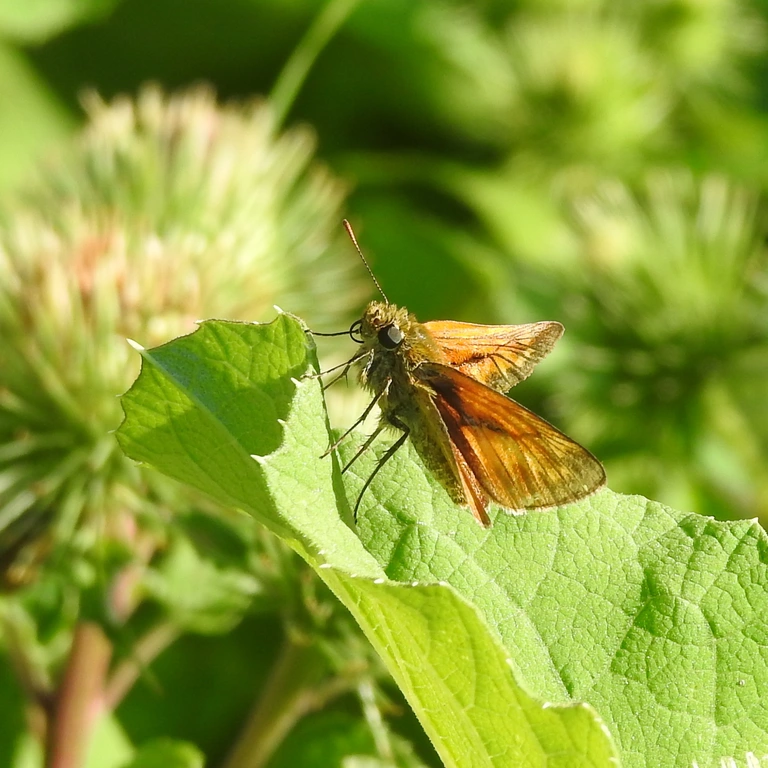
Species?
Ochlodes sylvanus (also Ochlodes venata)
